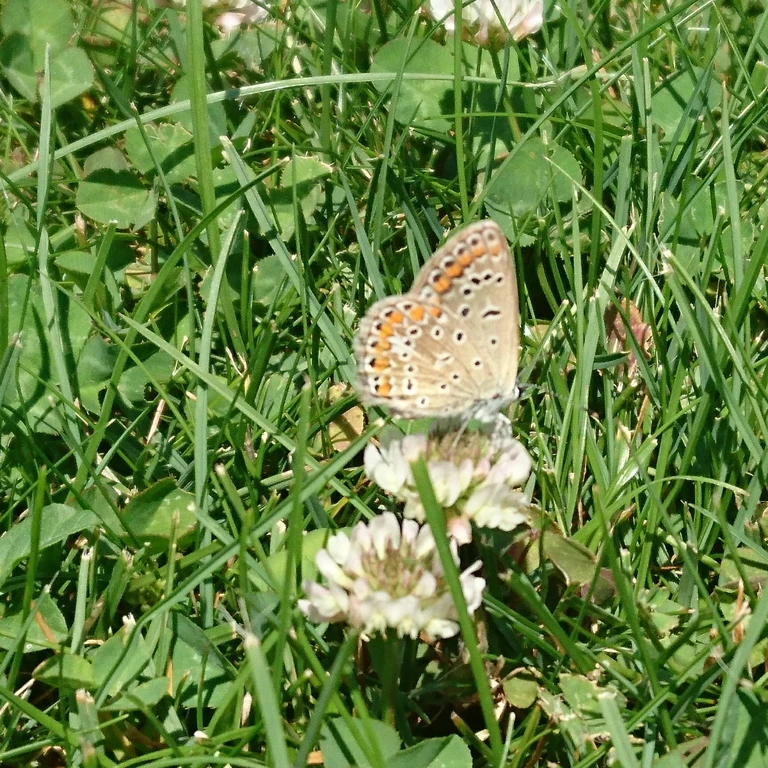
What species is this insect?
Polyommatus icarus
